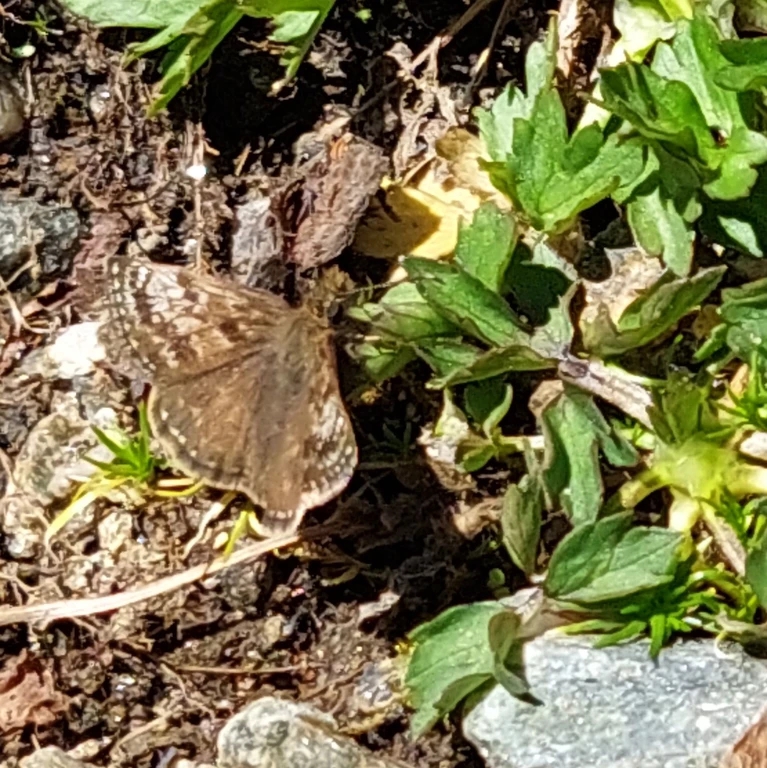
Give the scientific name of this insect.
Erynnis tages
